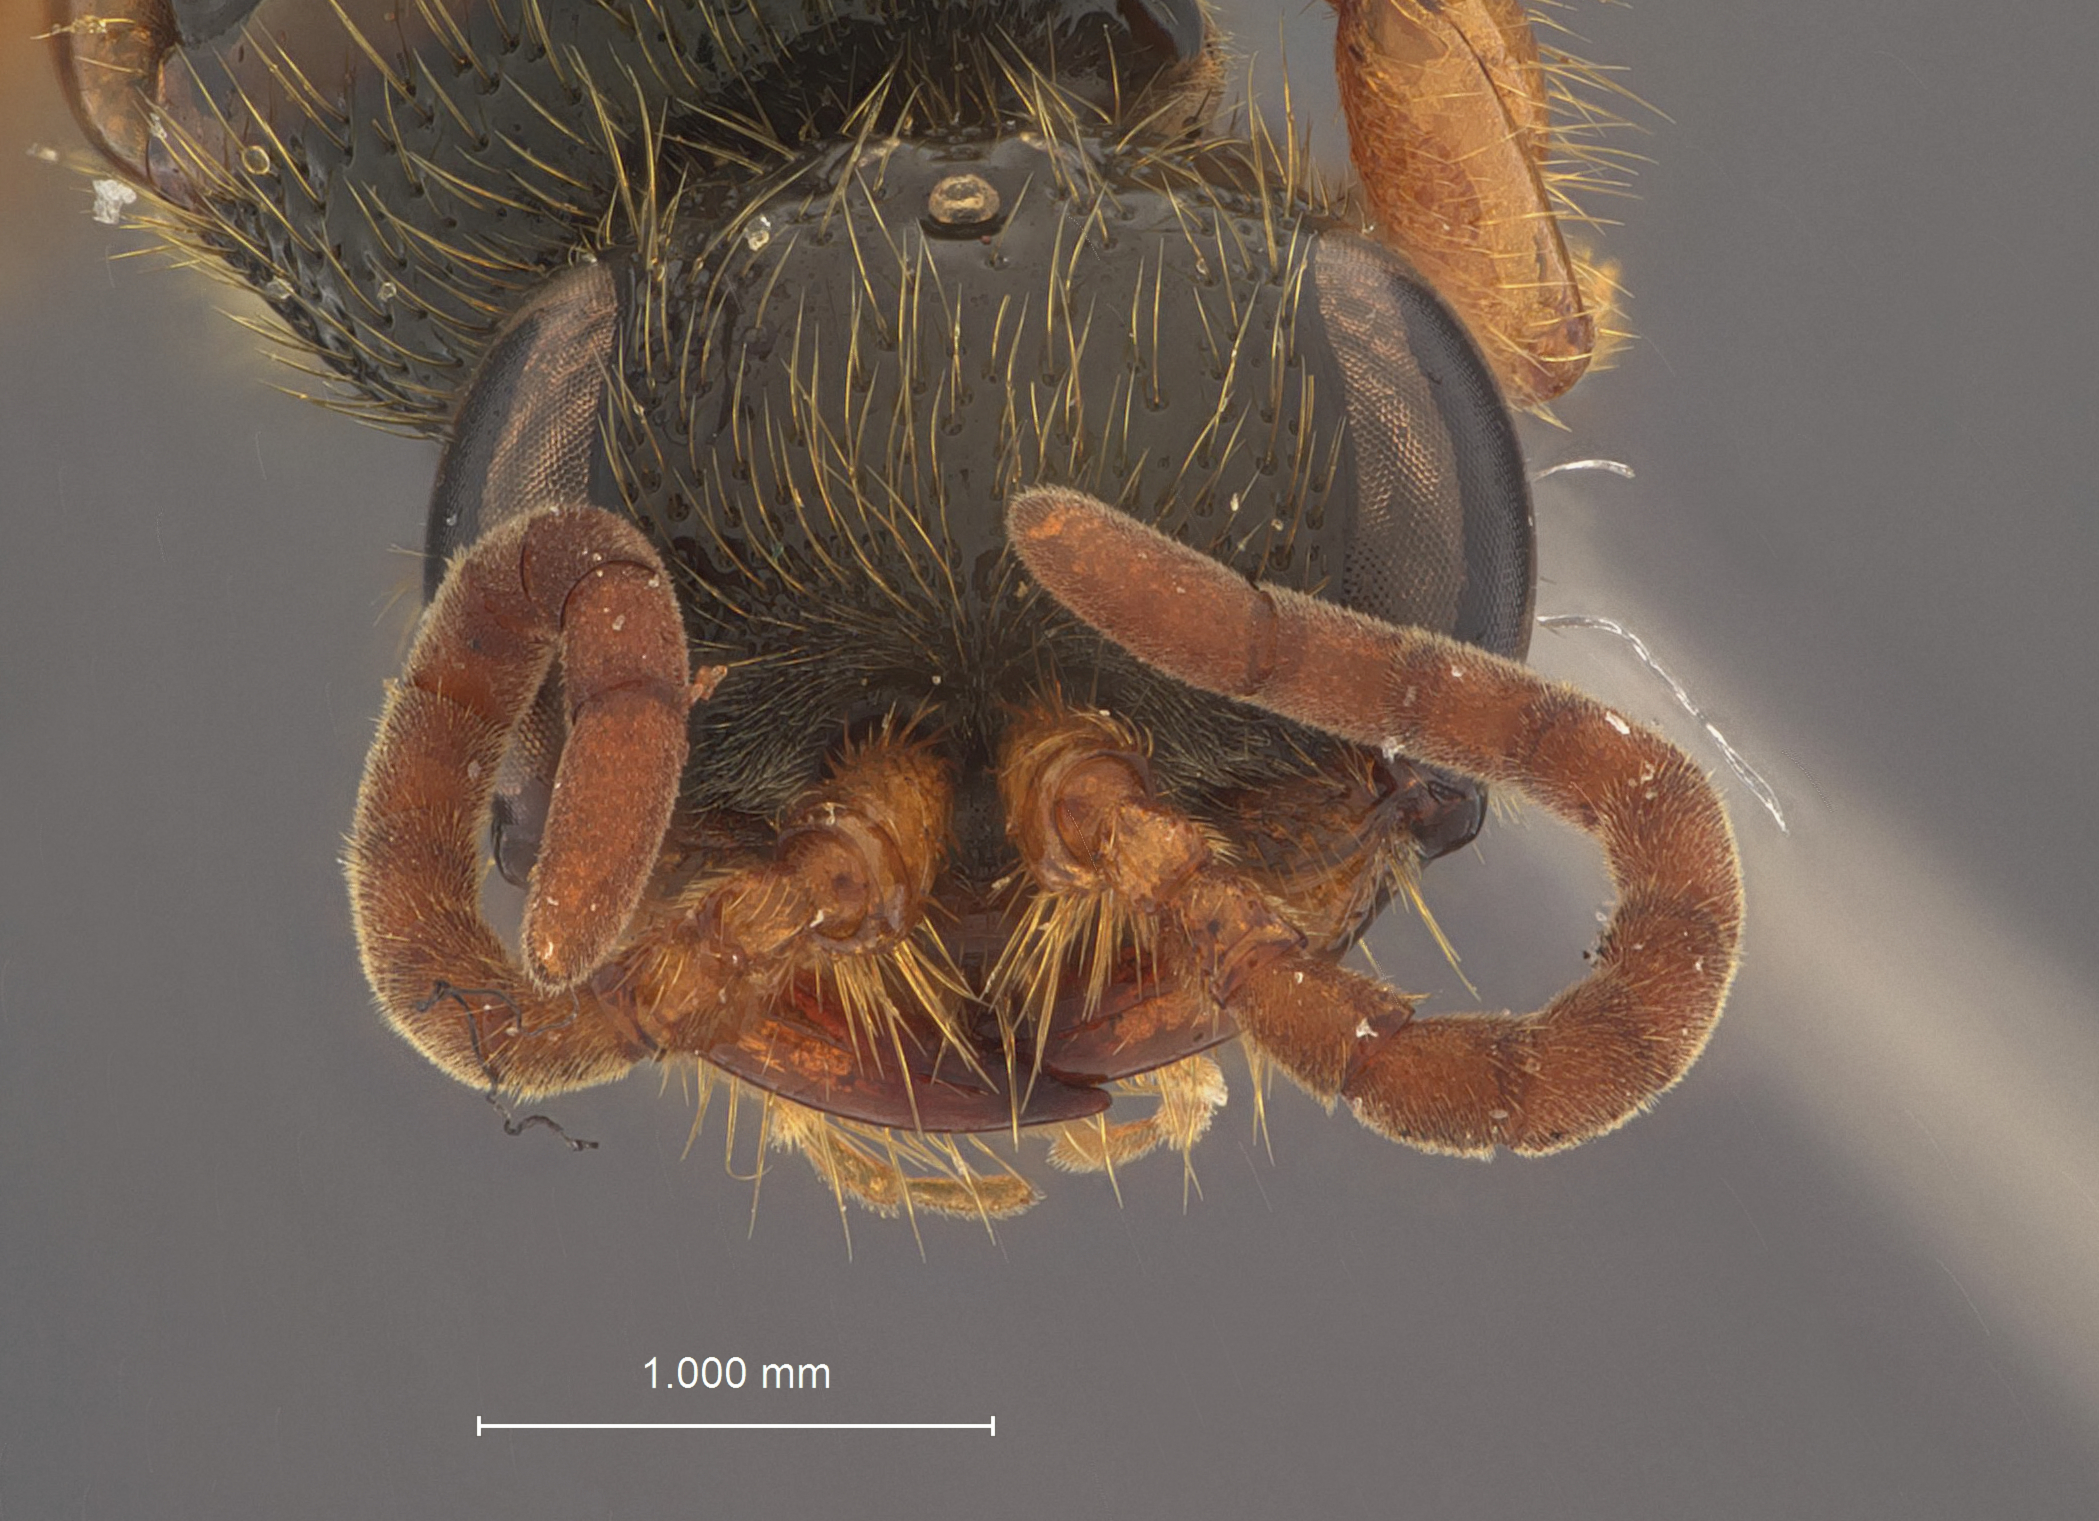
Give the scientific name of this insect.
Tiphia pulawskii
